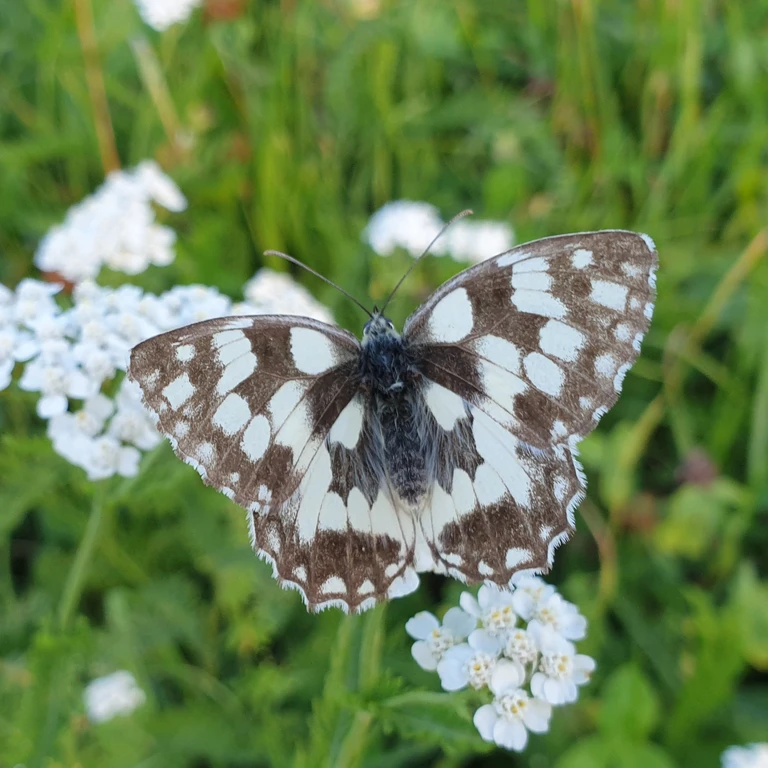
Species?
Melanargia galathea
